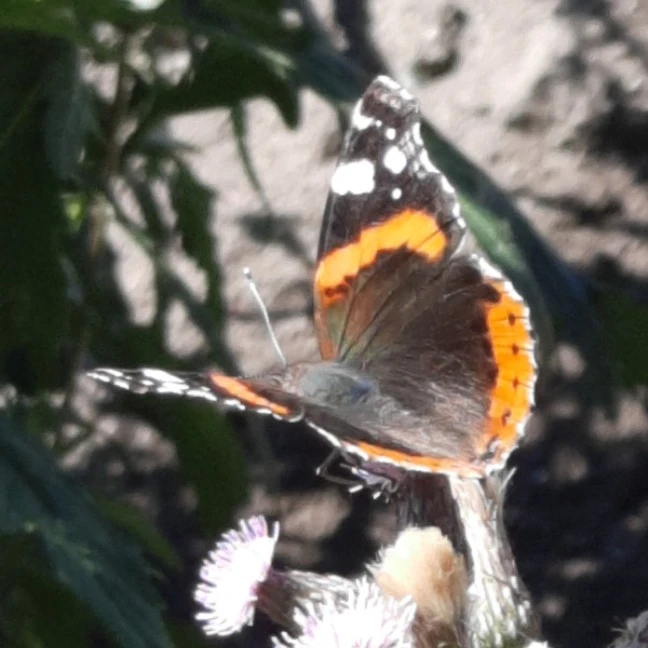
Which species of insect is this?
Vanessa atalanta
